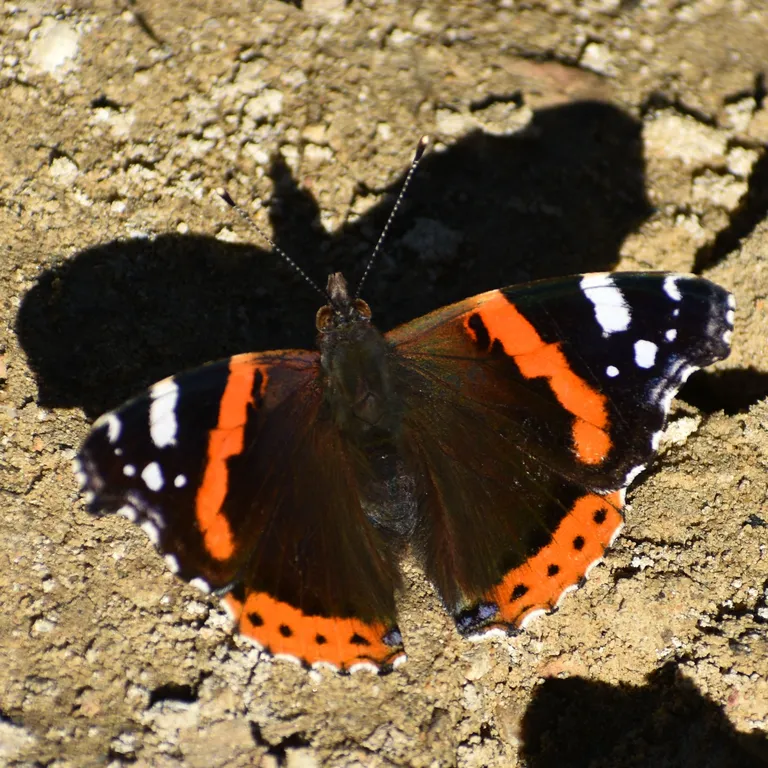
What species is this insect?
Vanessa atalanta
